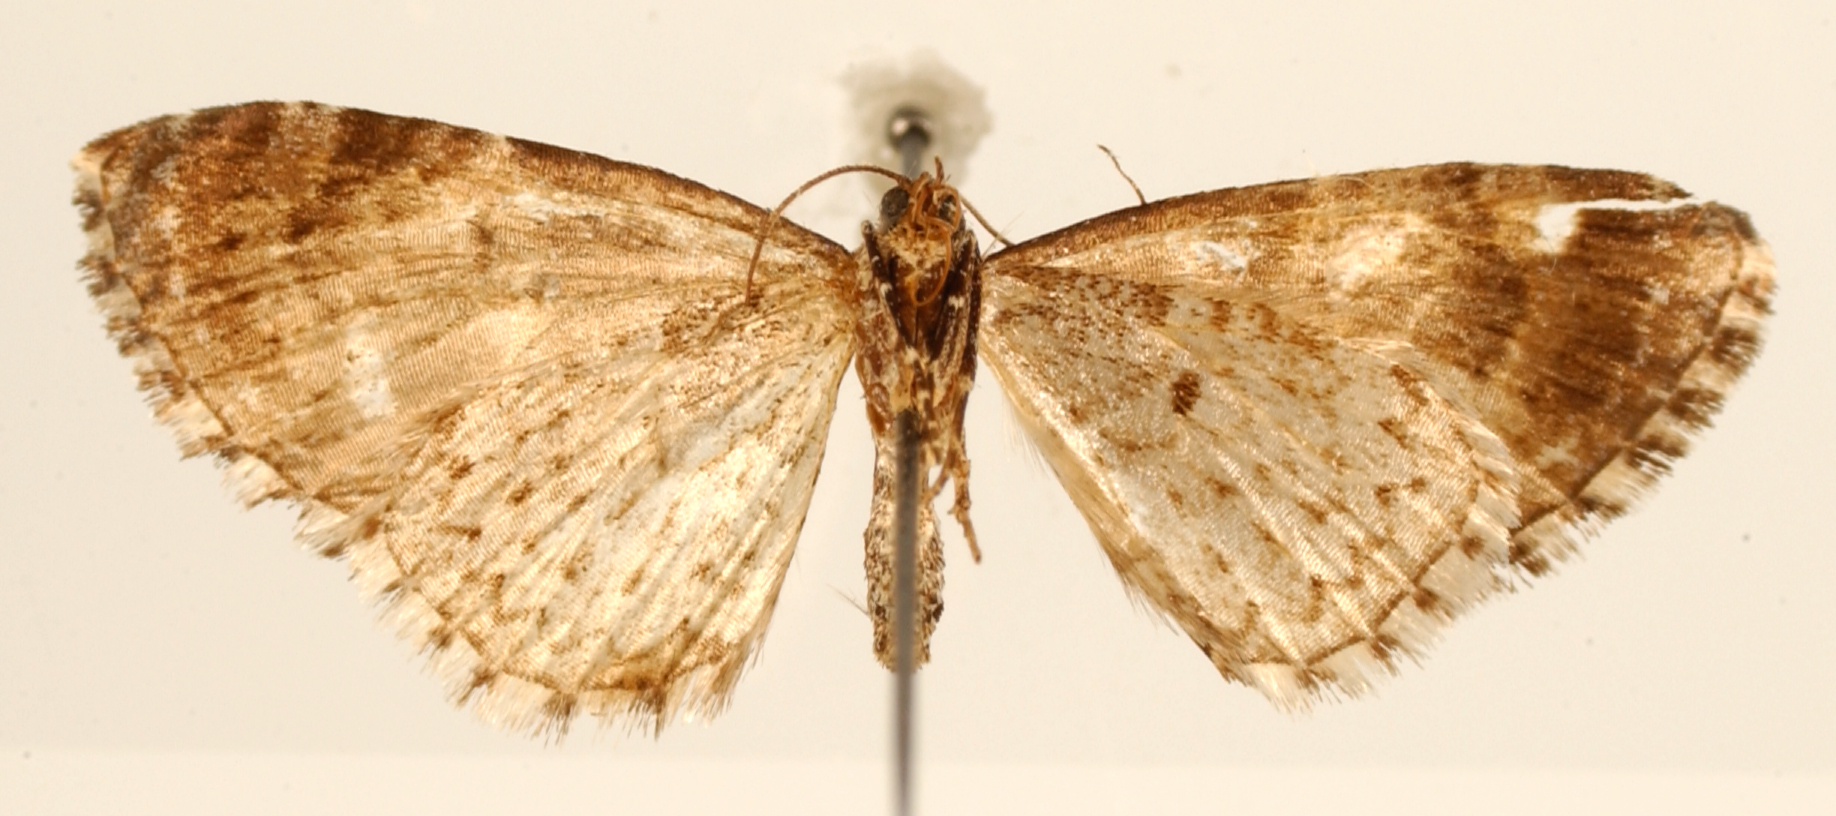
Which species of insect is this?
Tephroclystia stigmatophora
